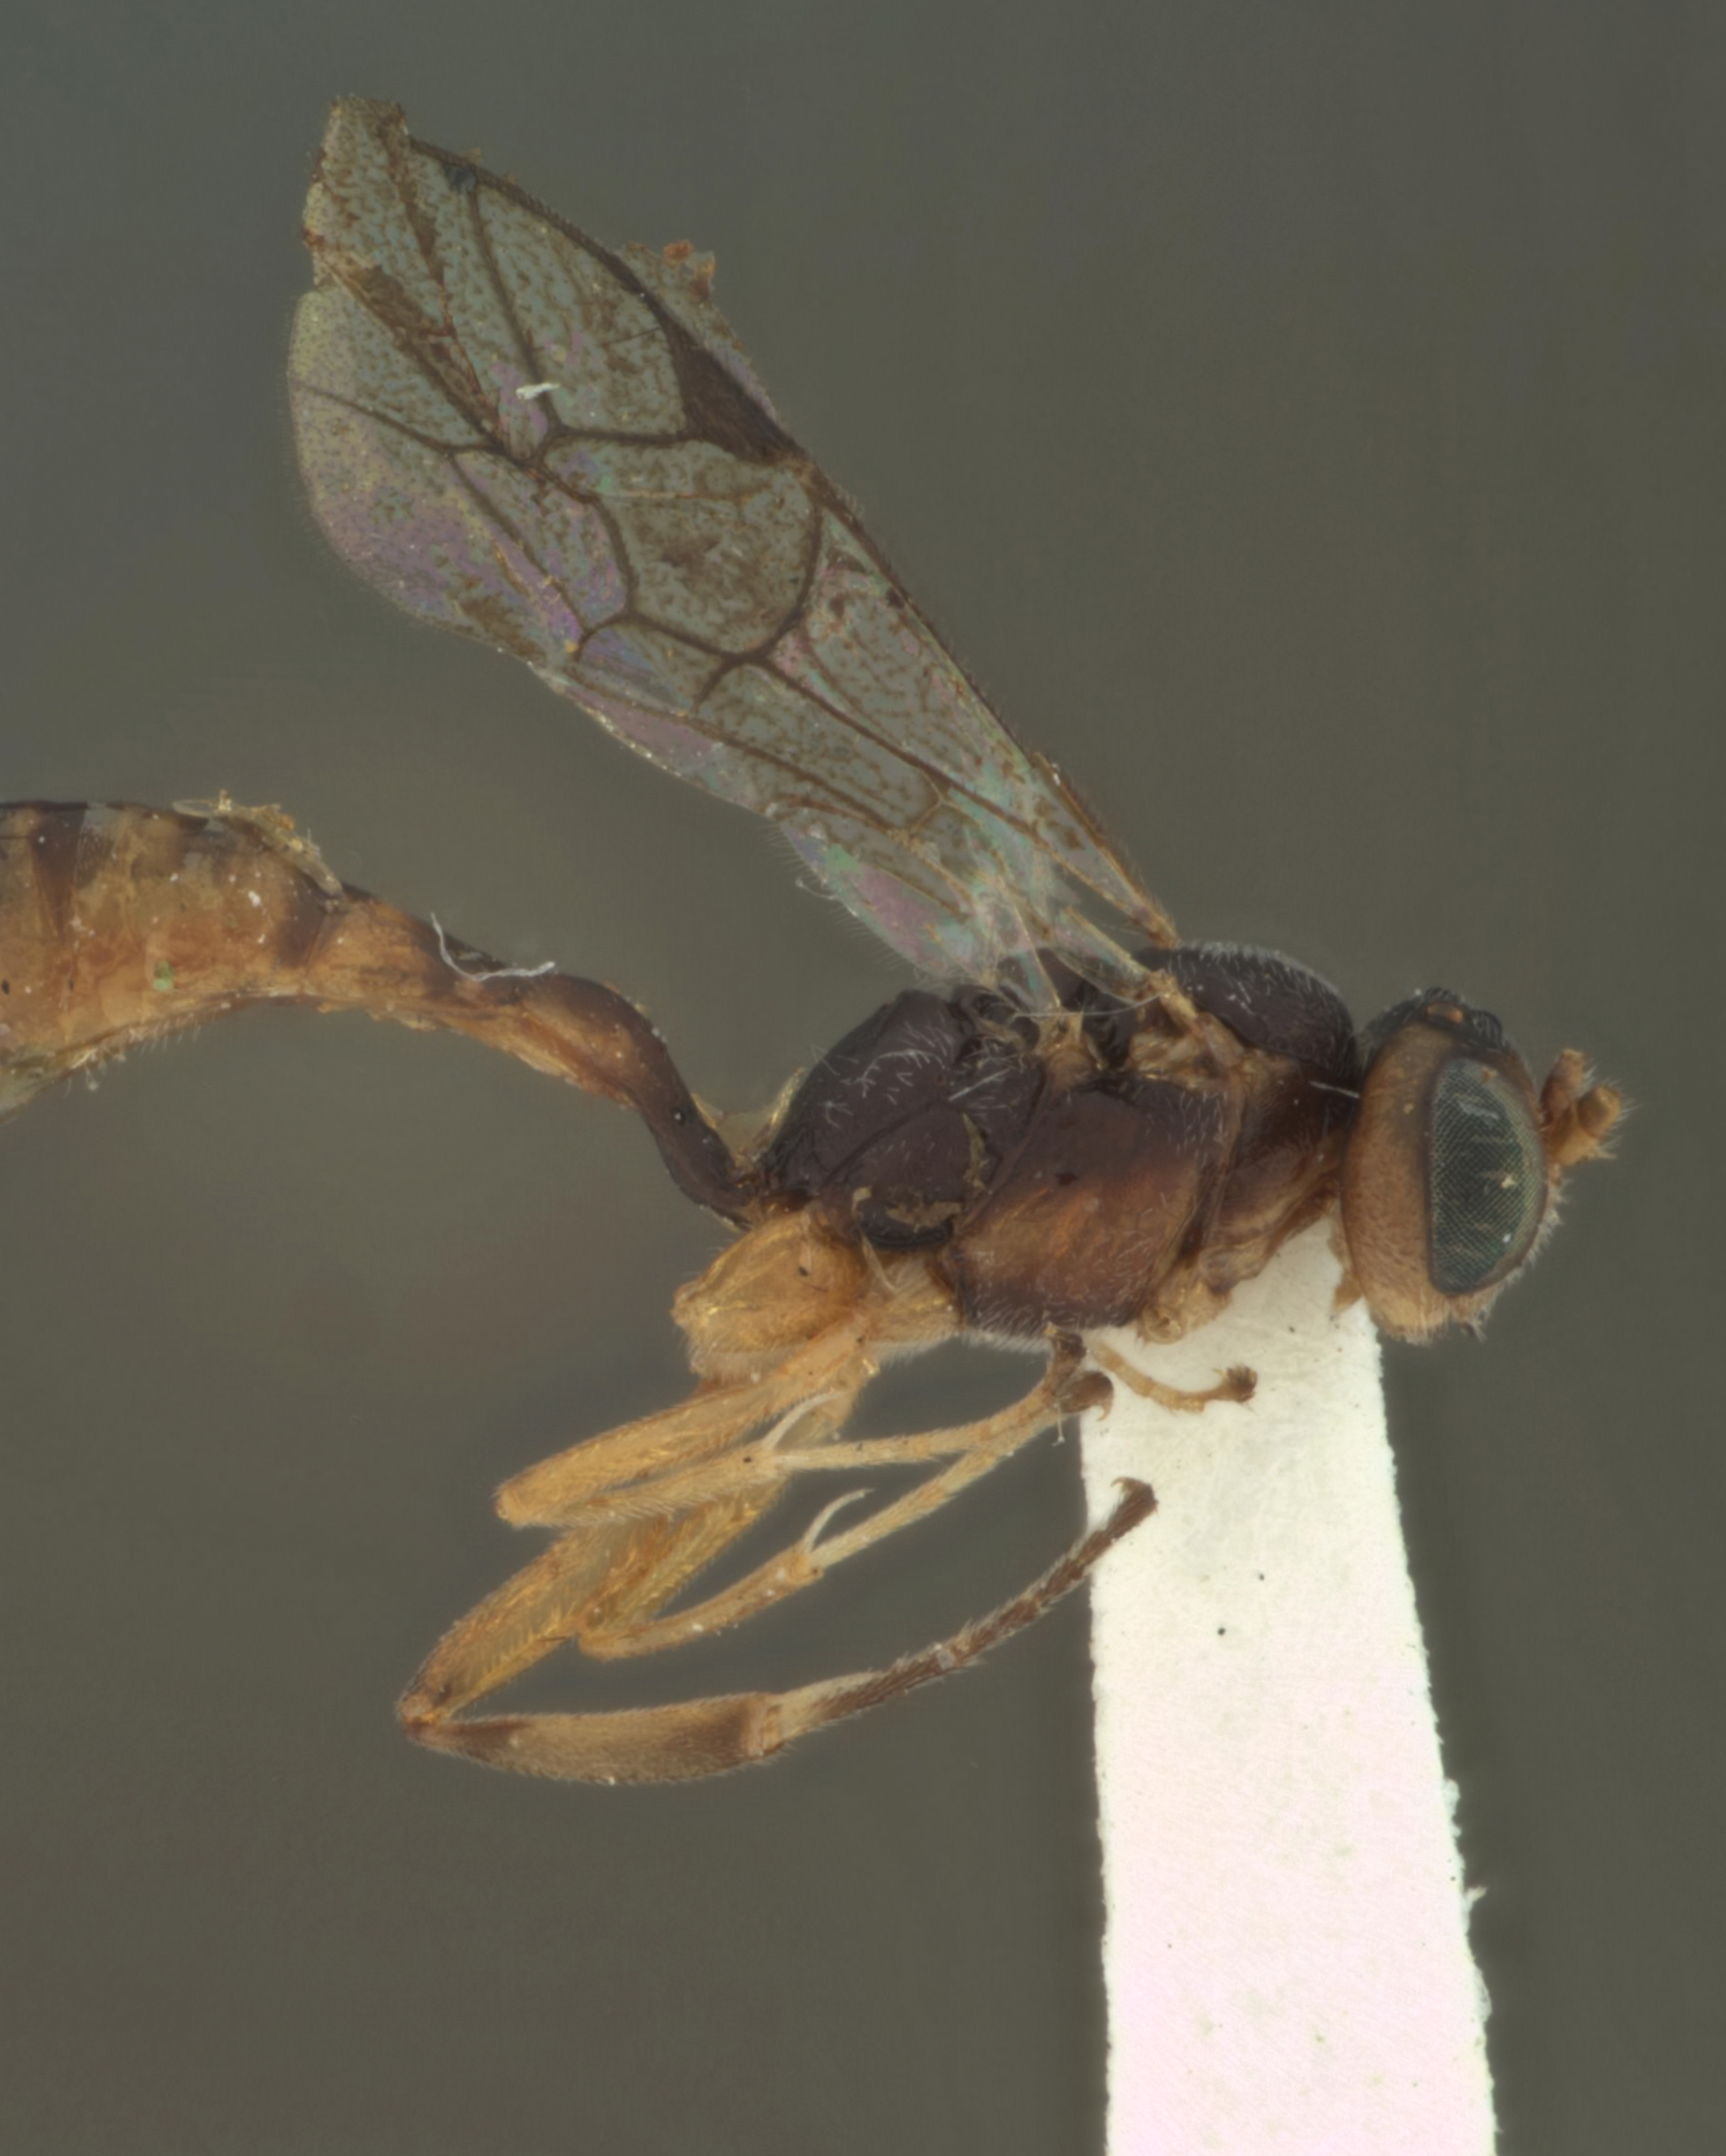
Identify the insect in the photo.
Thersilochus dorsalis
